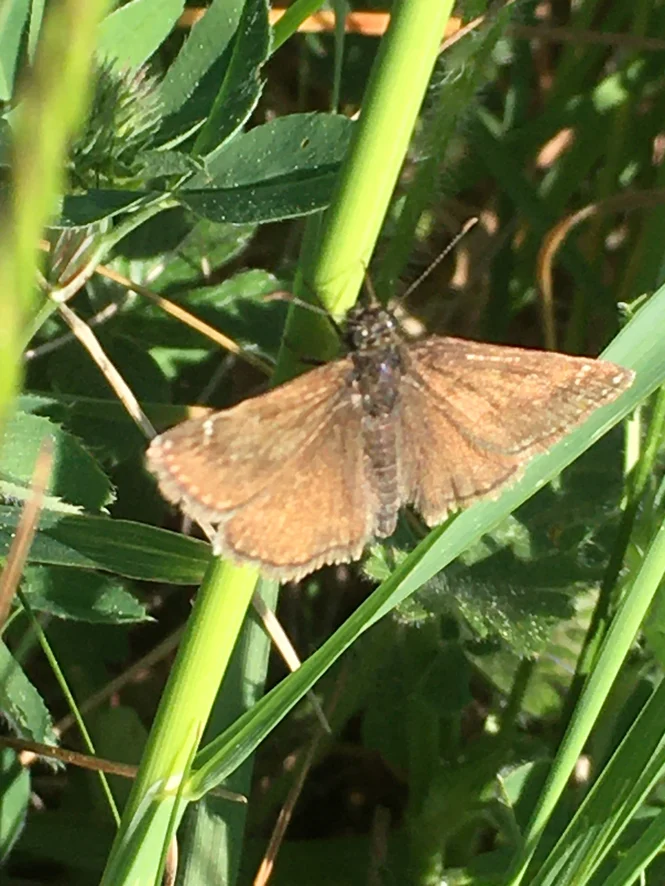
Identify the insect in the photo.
Erynnis tages
